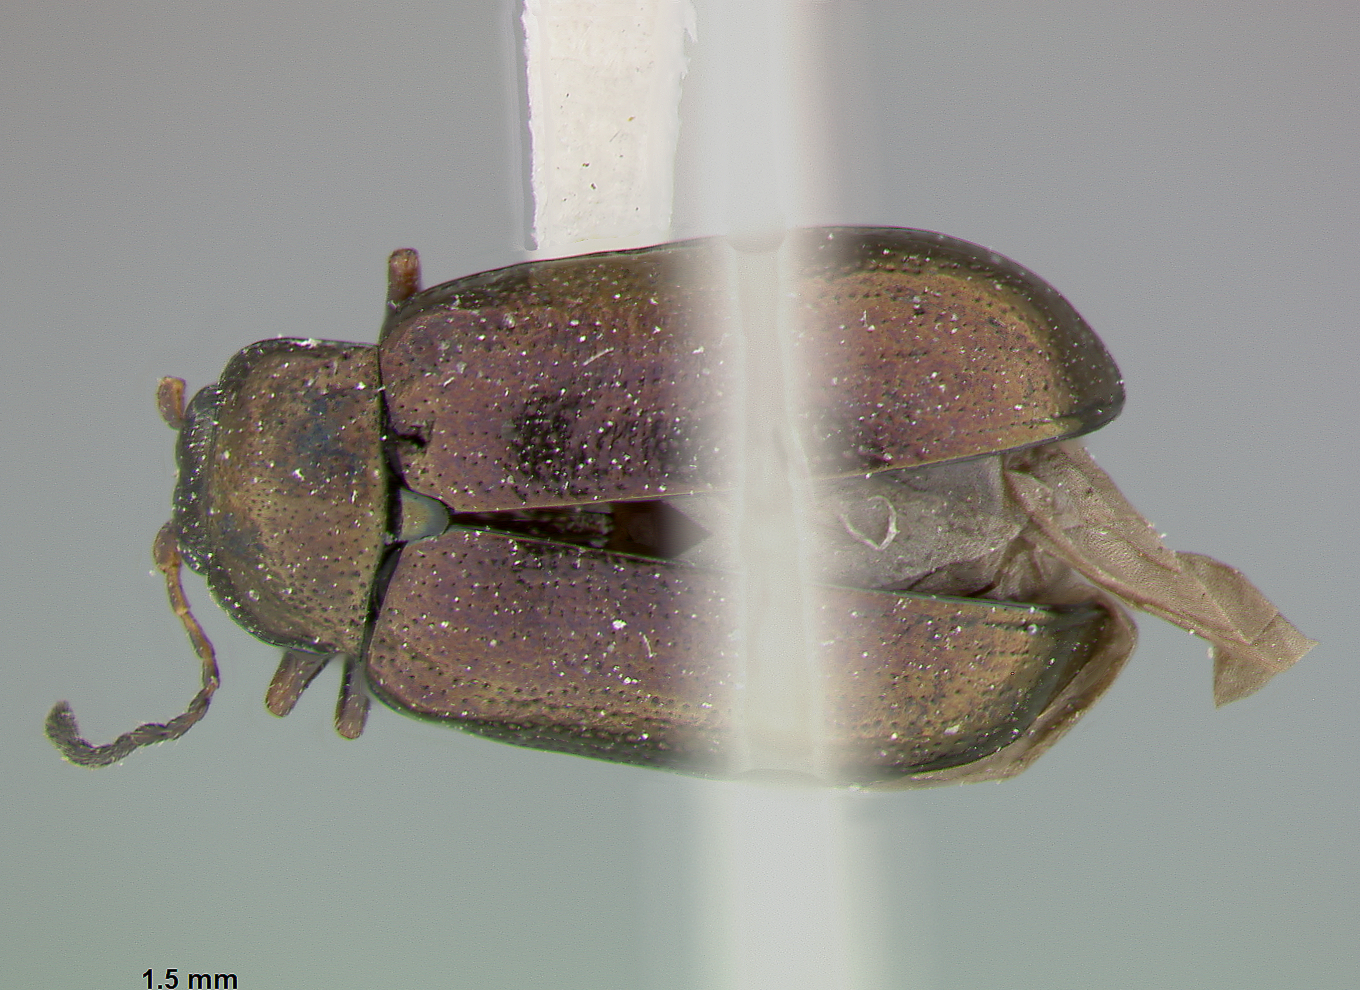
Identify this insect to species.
Phyllodecta americana
